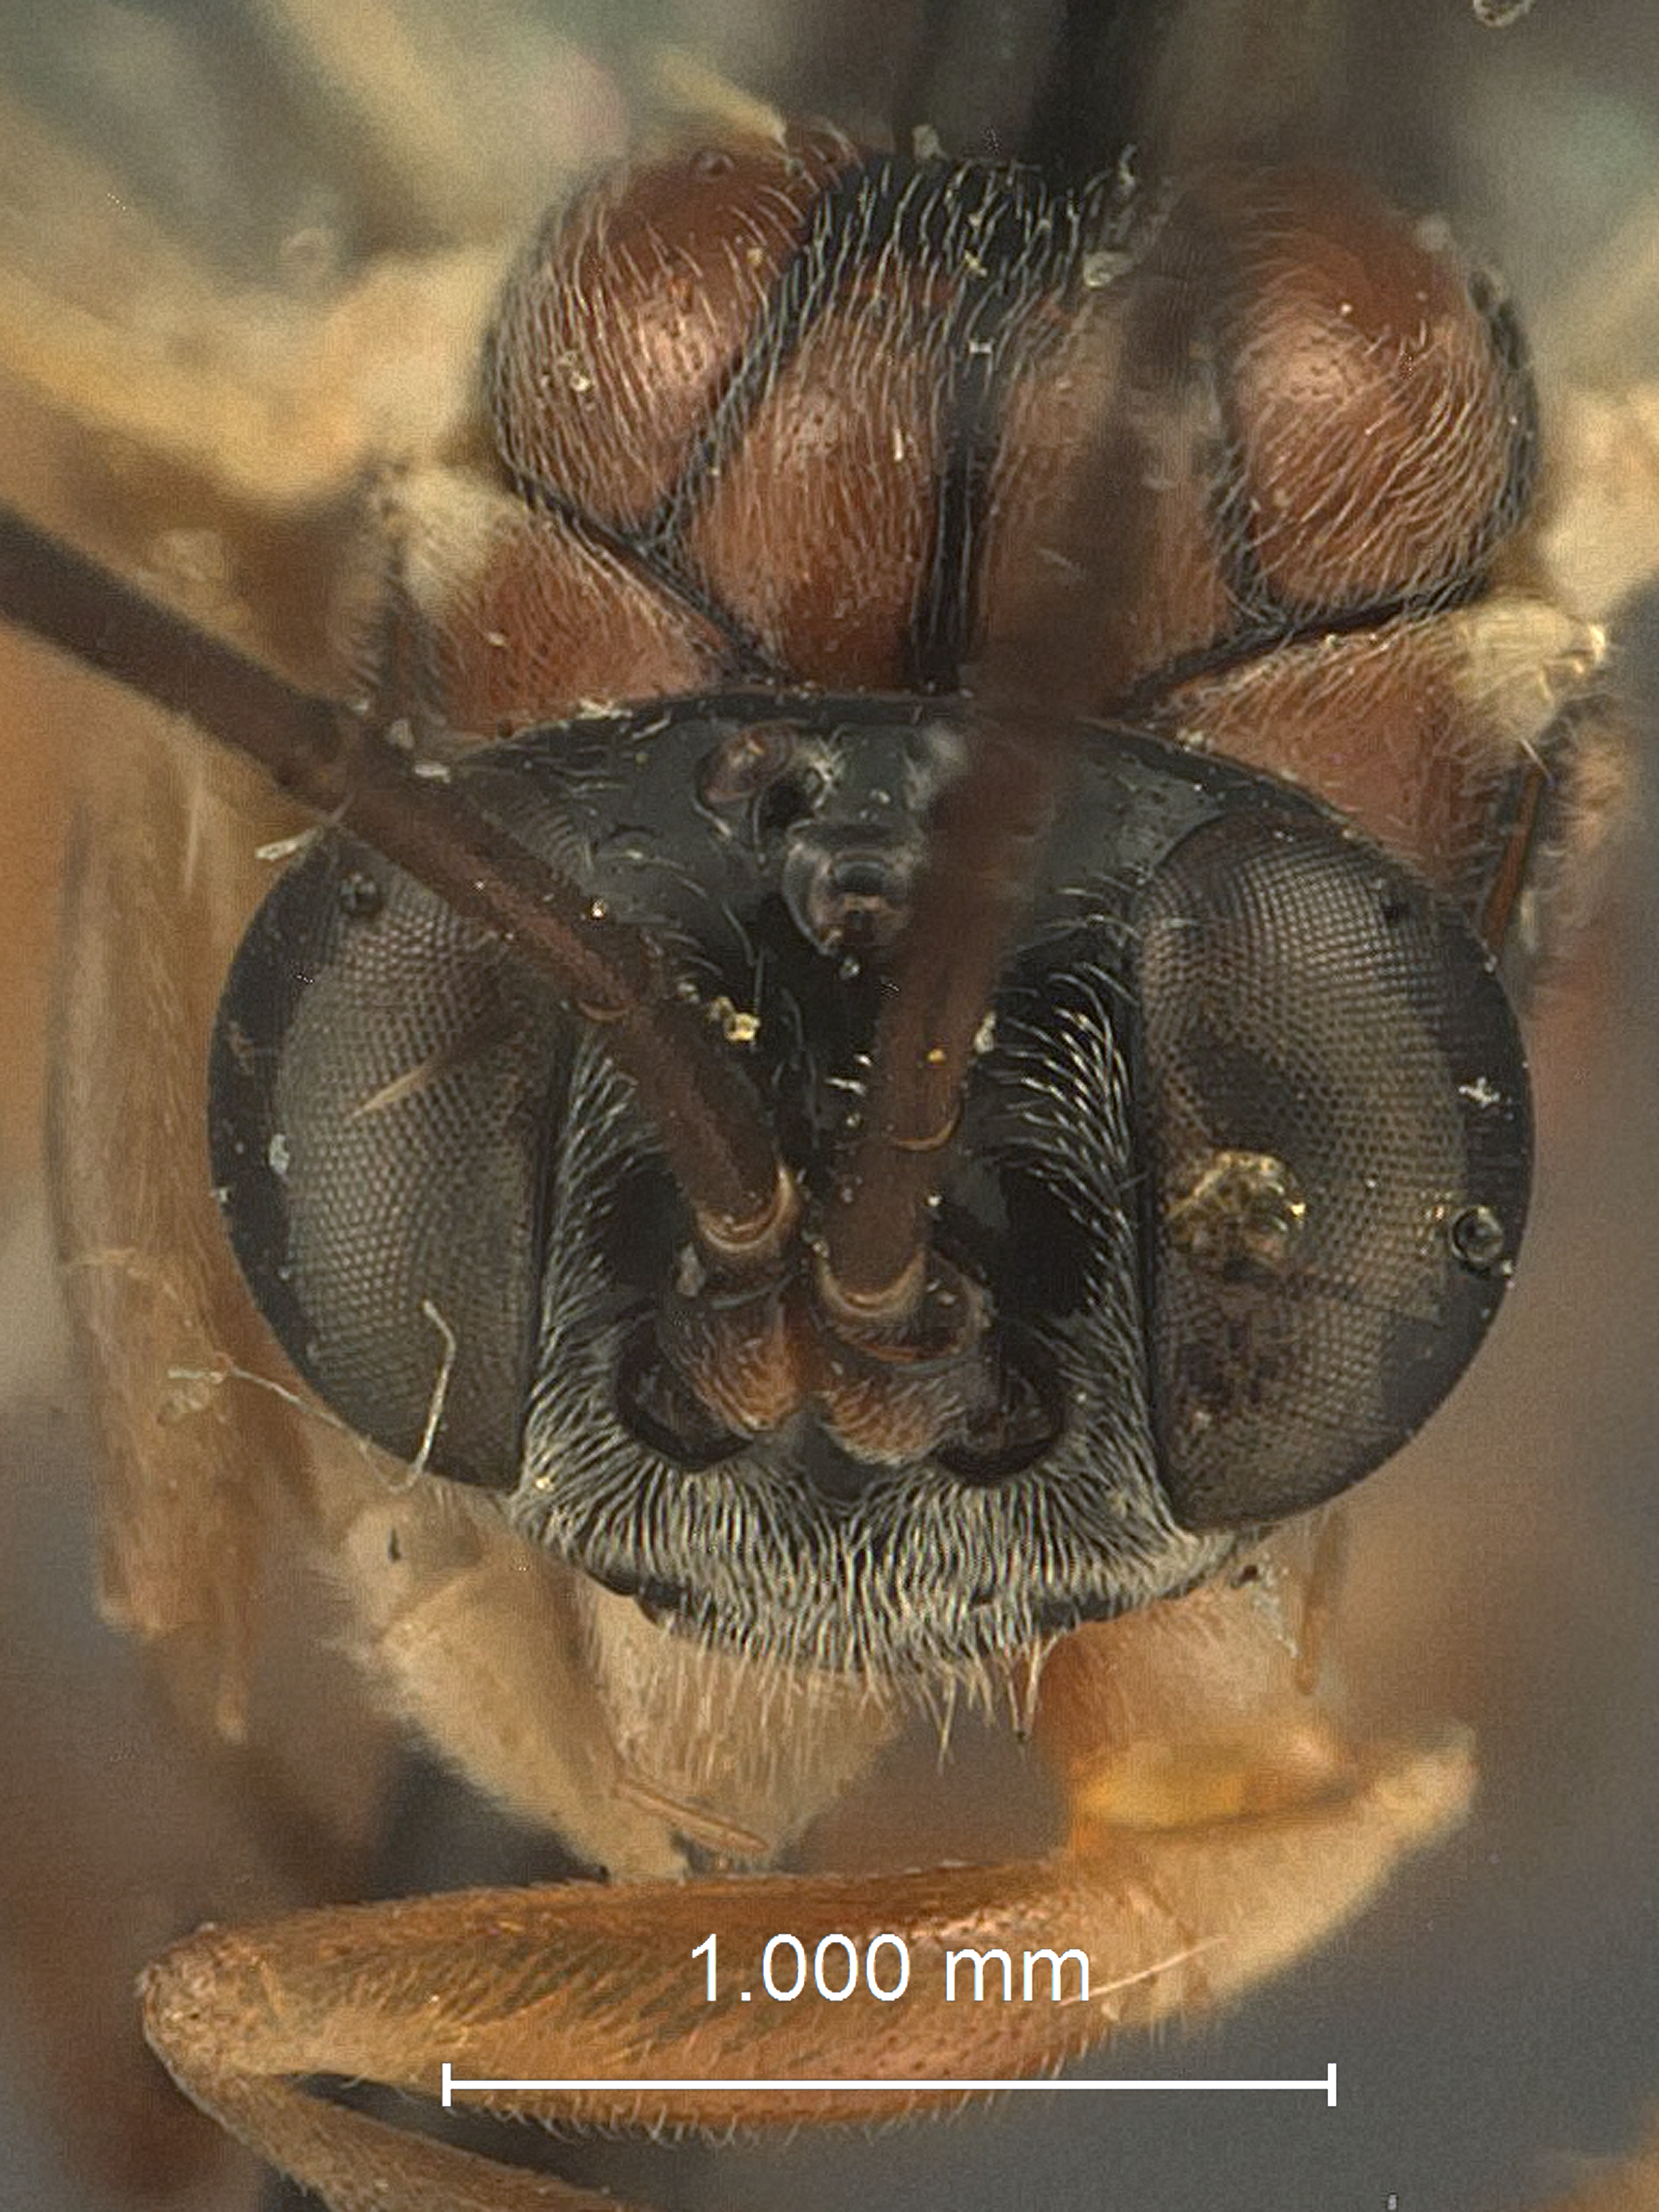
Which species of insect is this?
Apotemnus truncatus
